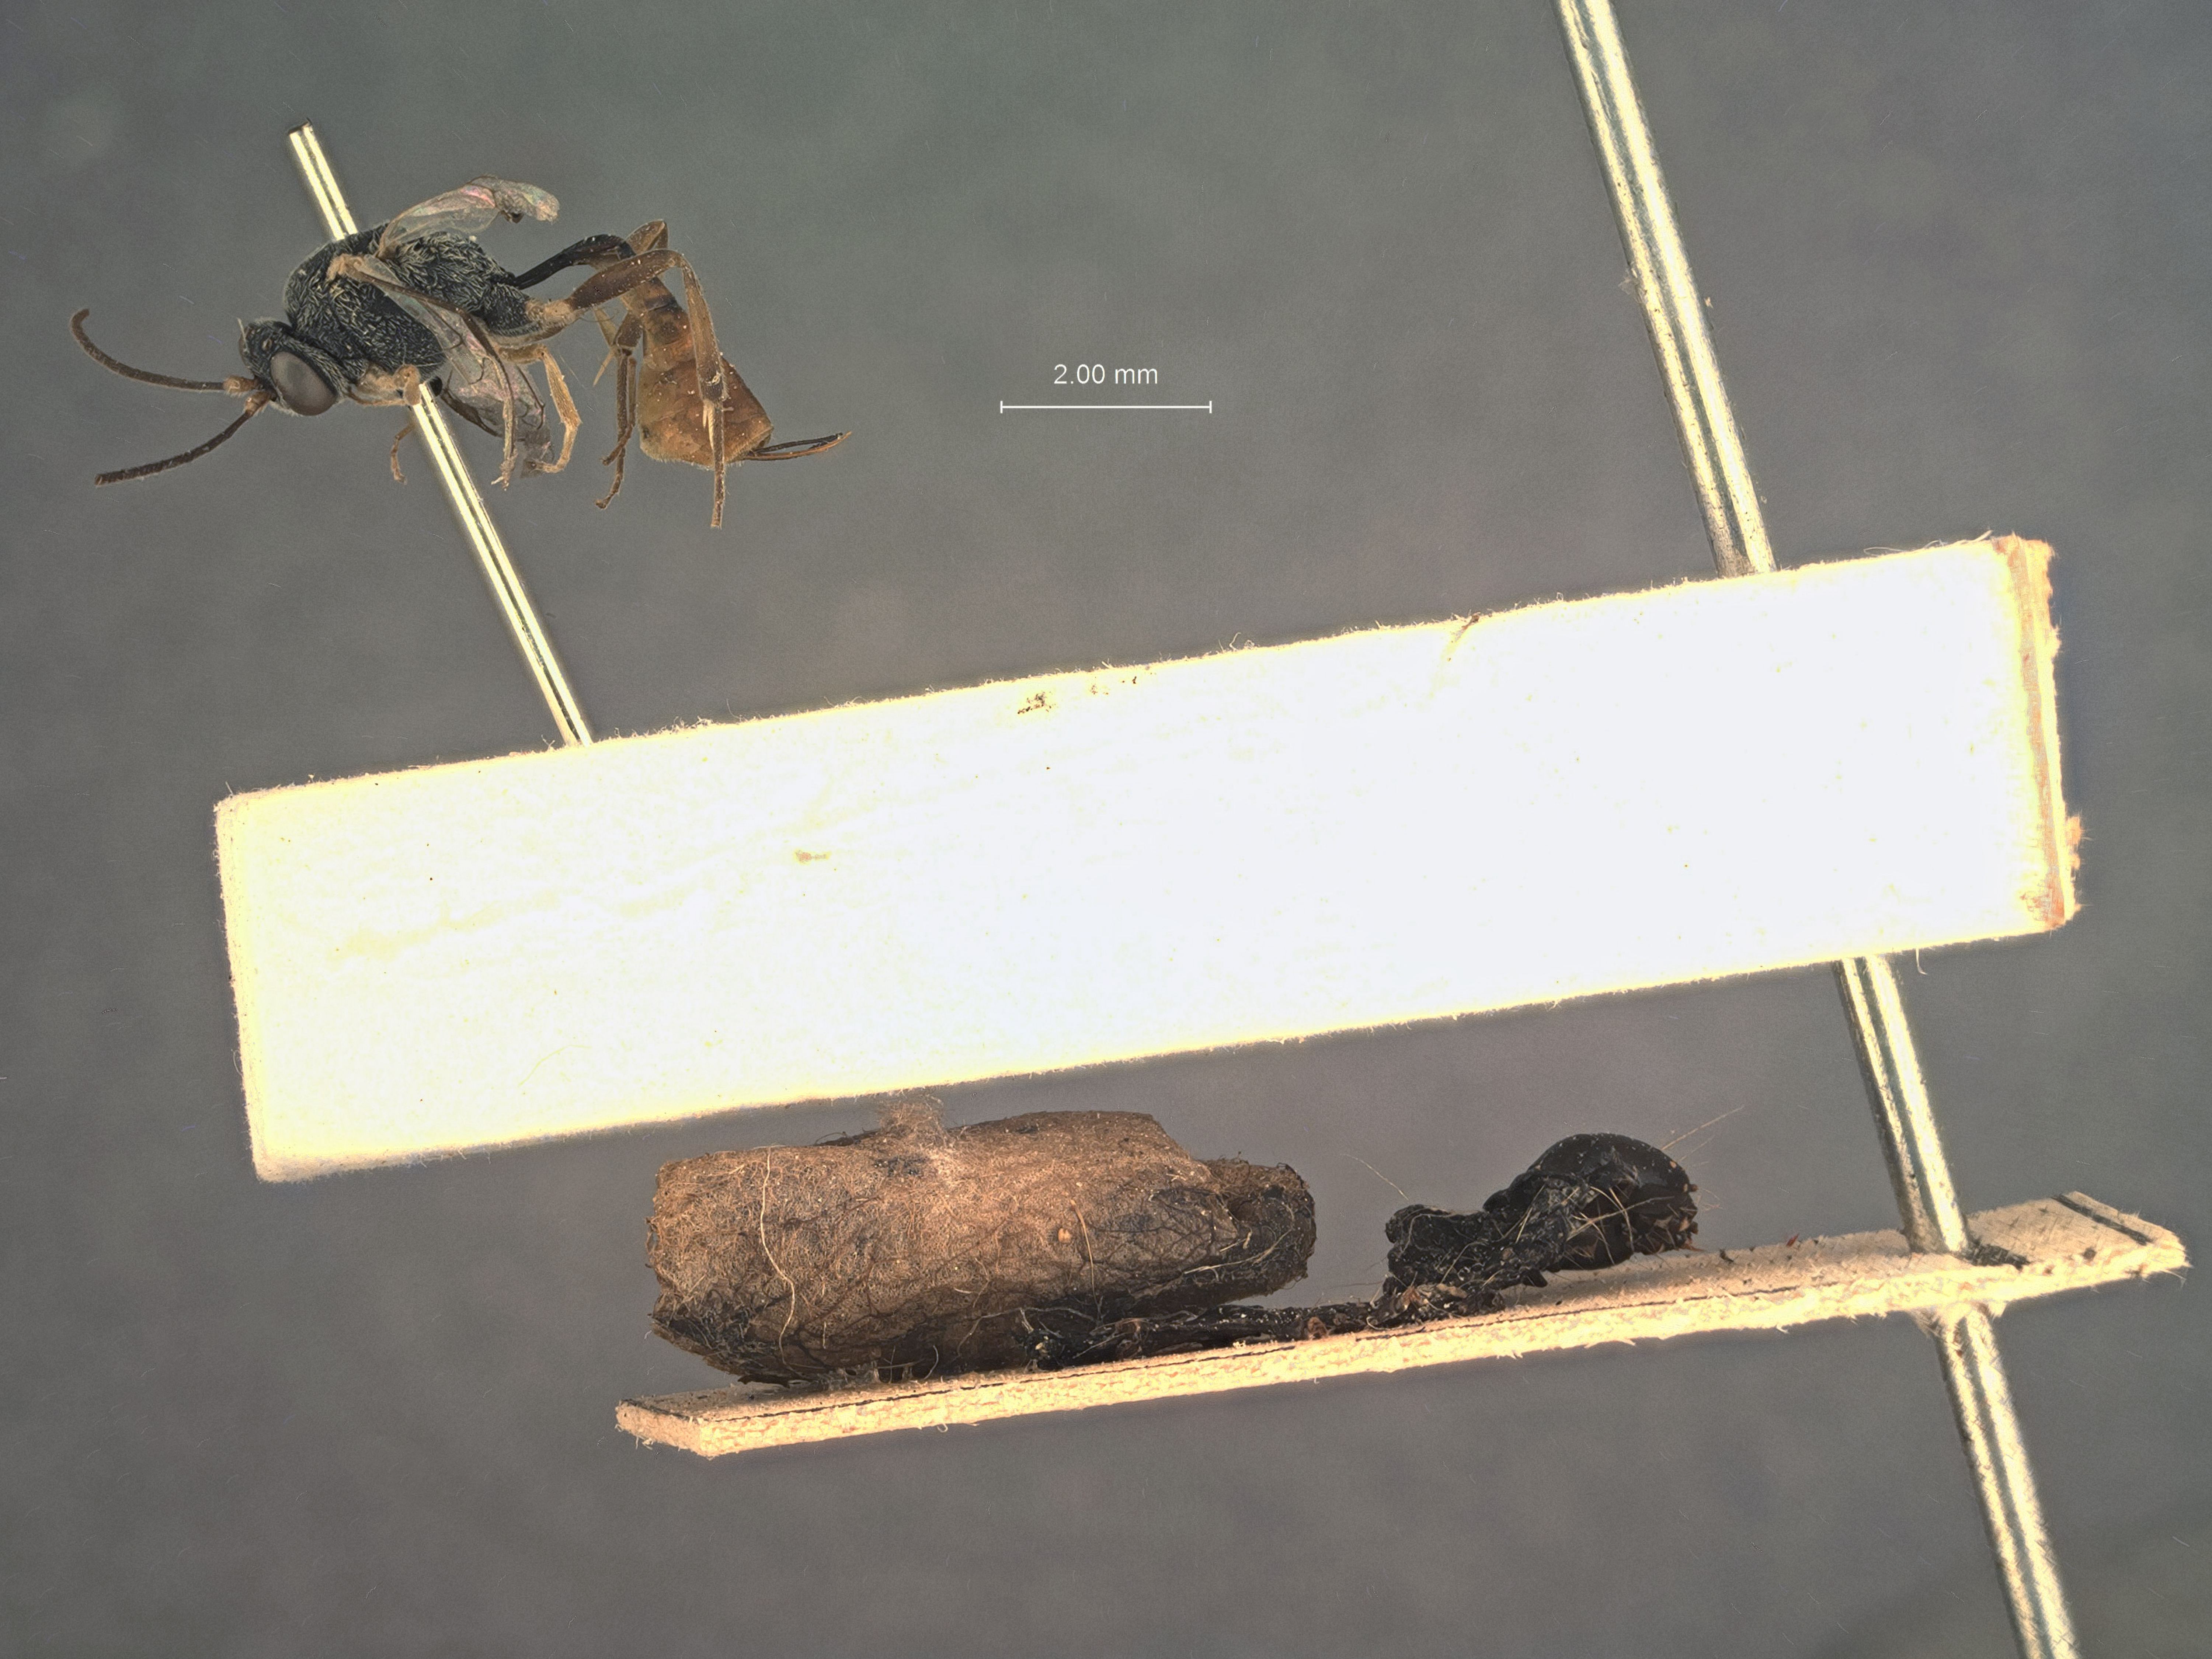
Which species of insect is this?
Dioctes gardneri
